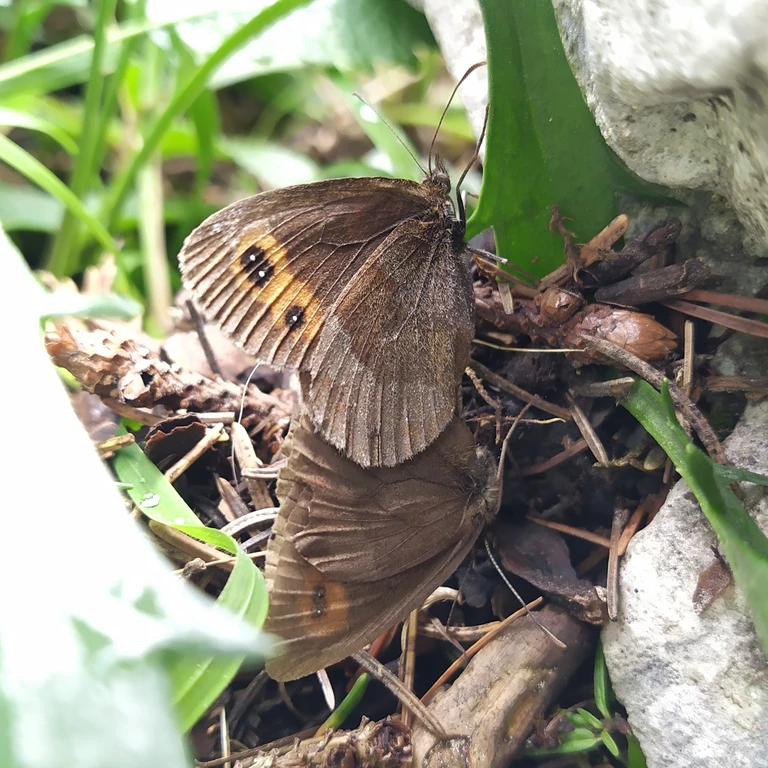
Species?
Erebia aethiops
